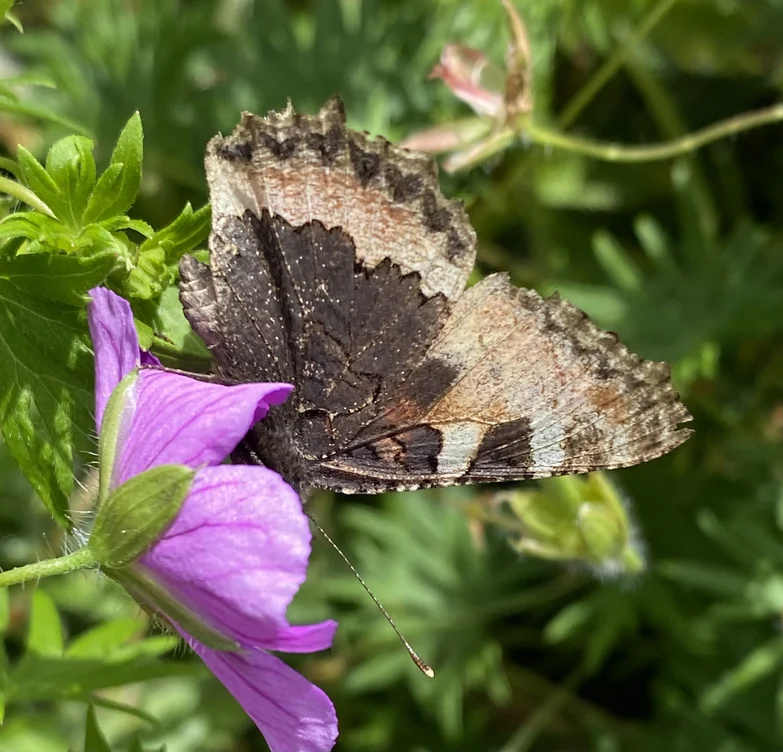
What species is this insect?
Aglais urticae
